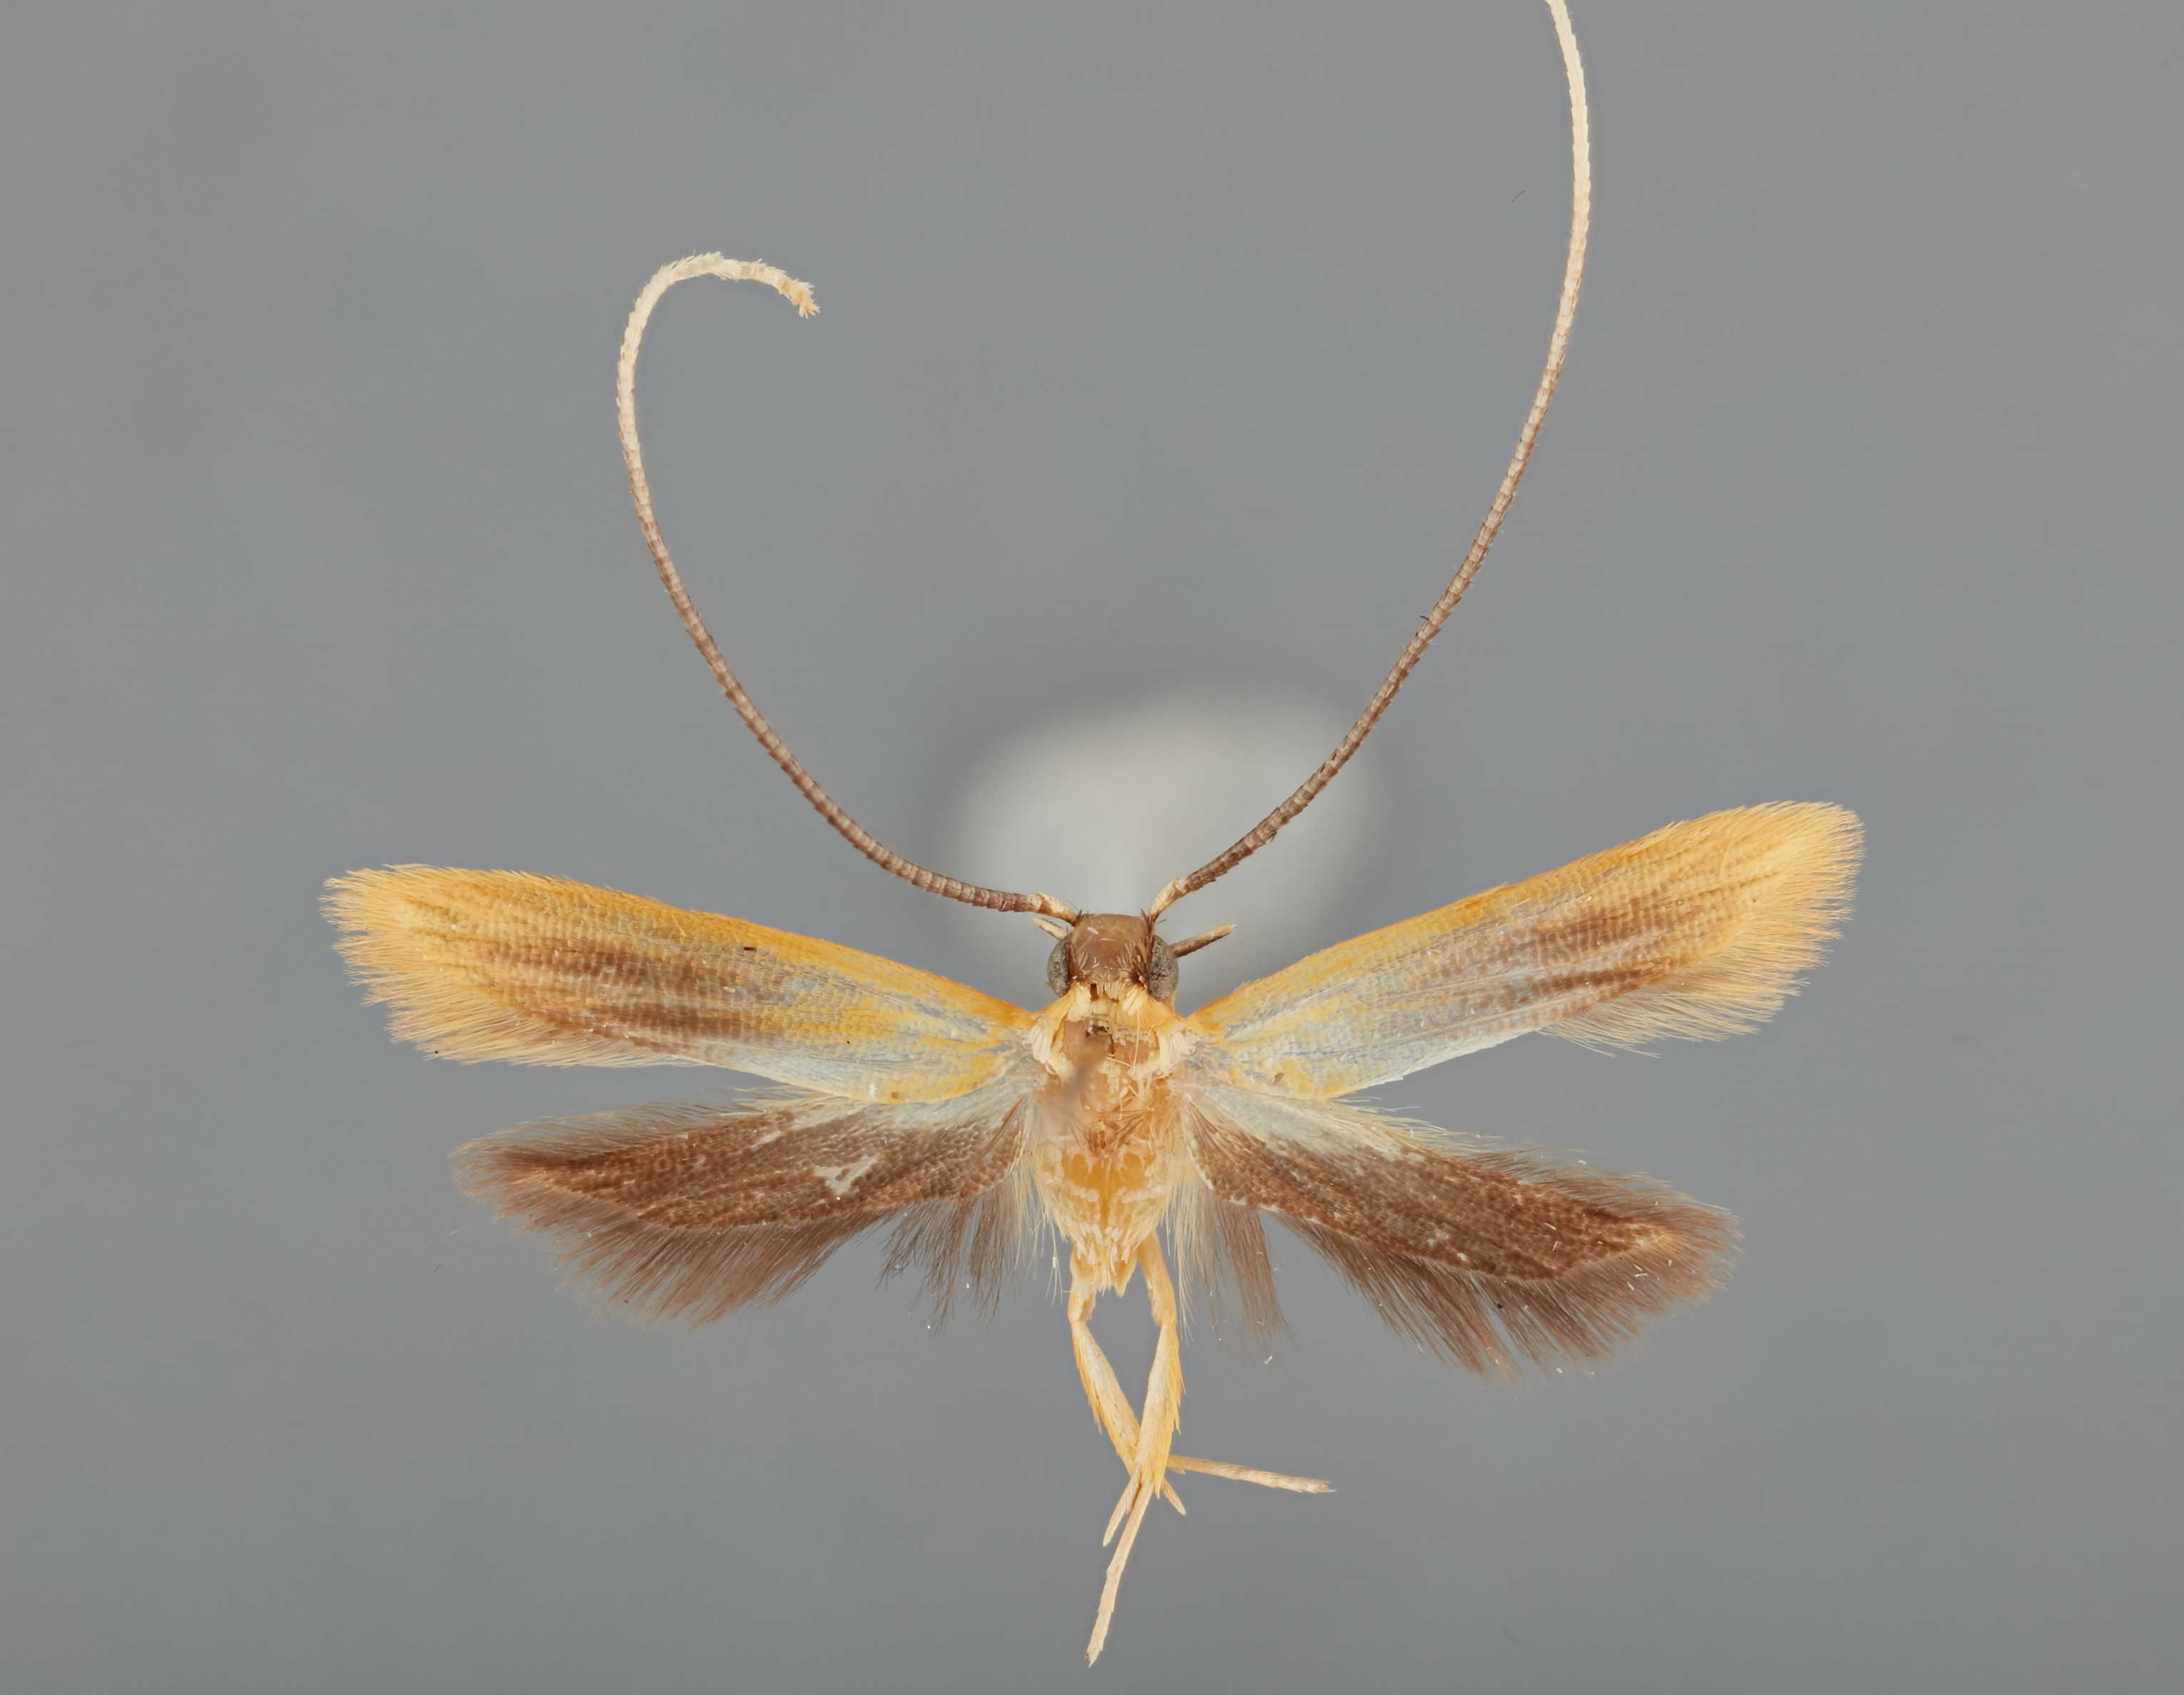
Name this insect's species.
Crocanthes gracilosa
